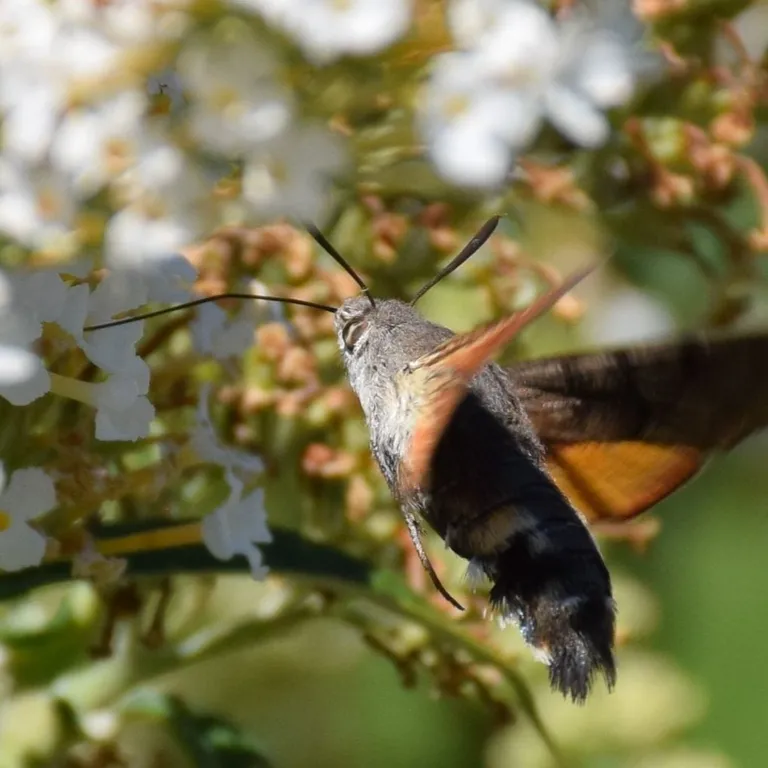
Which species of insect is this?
Macroglossum stellatarum
